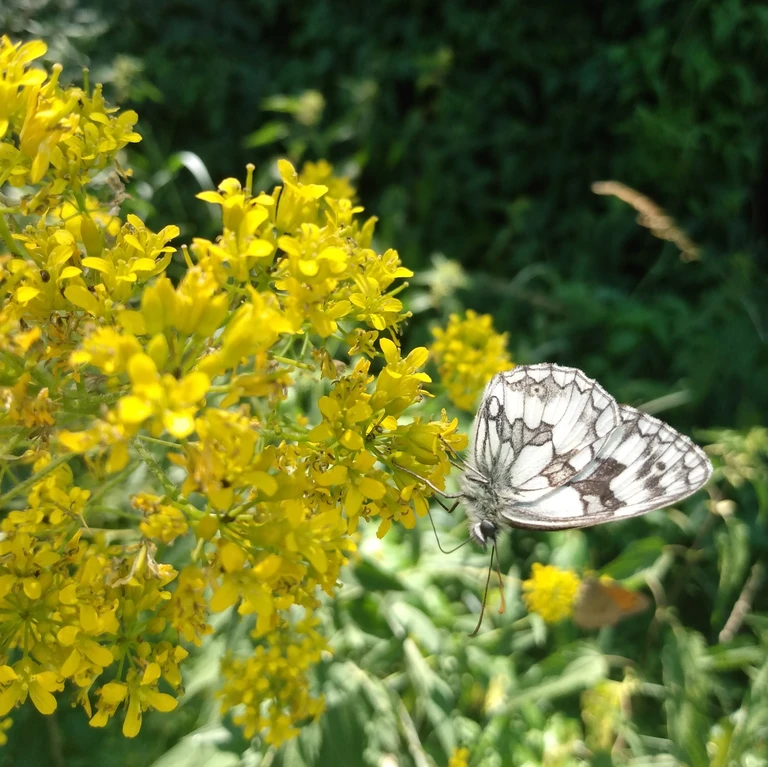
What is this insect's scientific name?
Melanargia galathea
